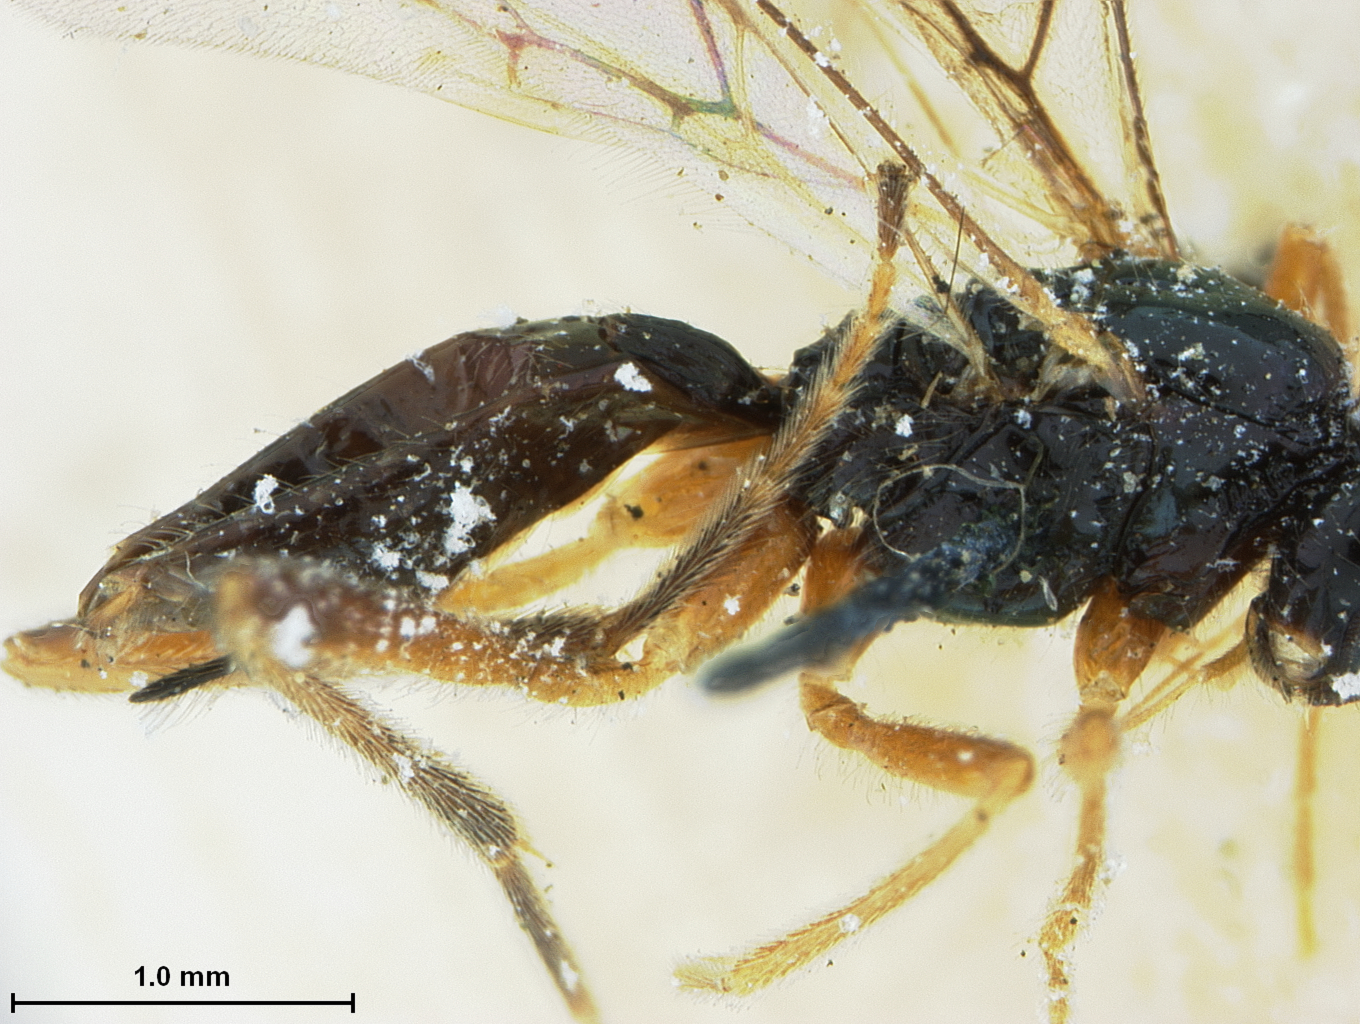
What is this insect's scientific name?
Kahlia secunda
